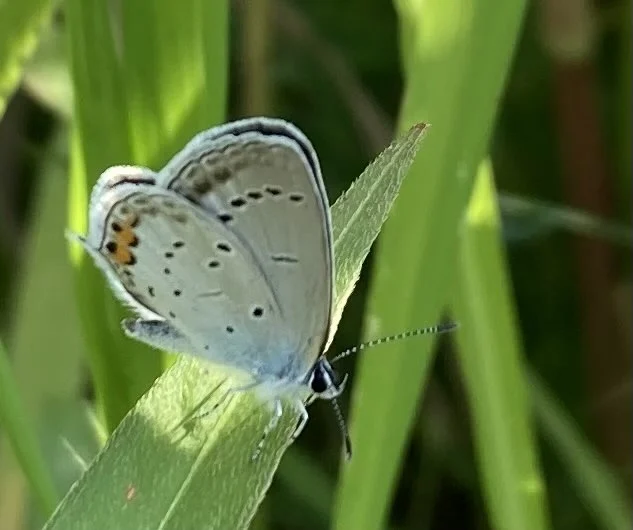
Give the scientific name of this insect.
Cupido argiades (also Elkalyce argiades)
